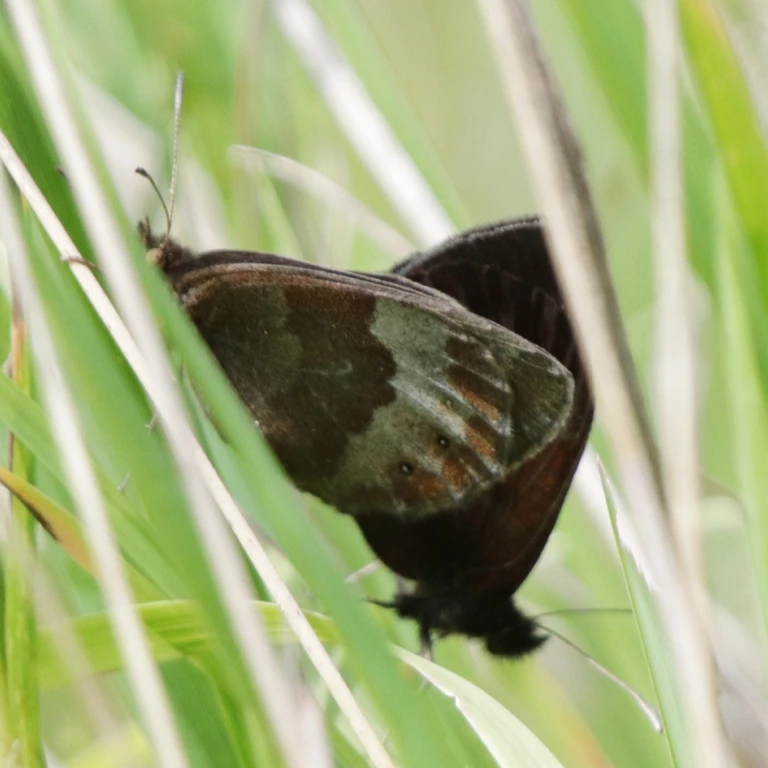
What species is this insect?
Erebia aethiops
